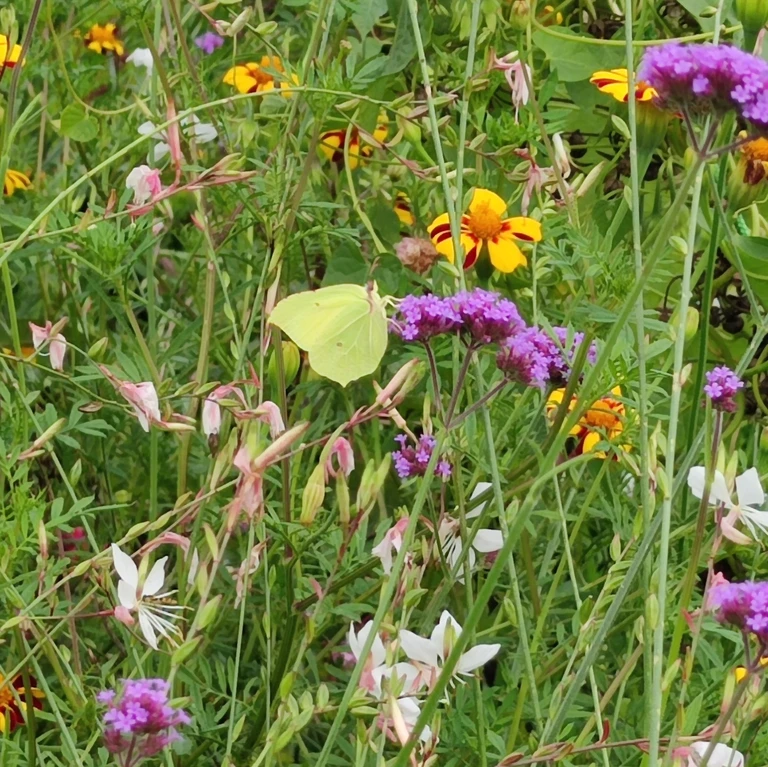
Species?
Gonepteryx rhamni
